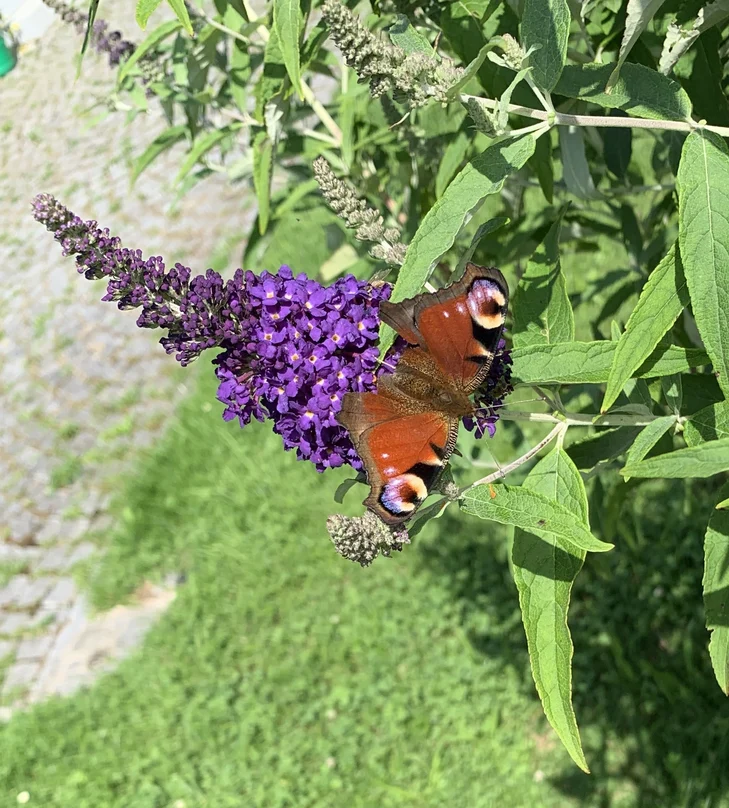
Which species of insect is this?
Aglais io
